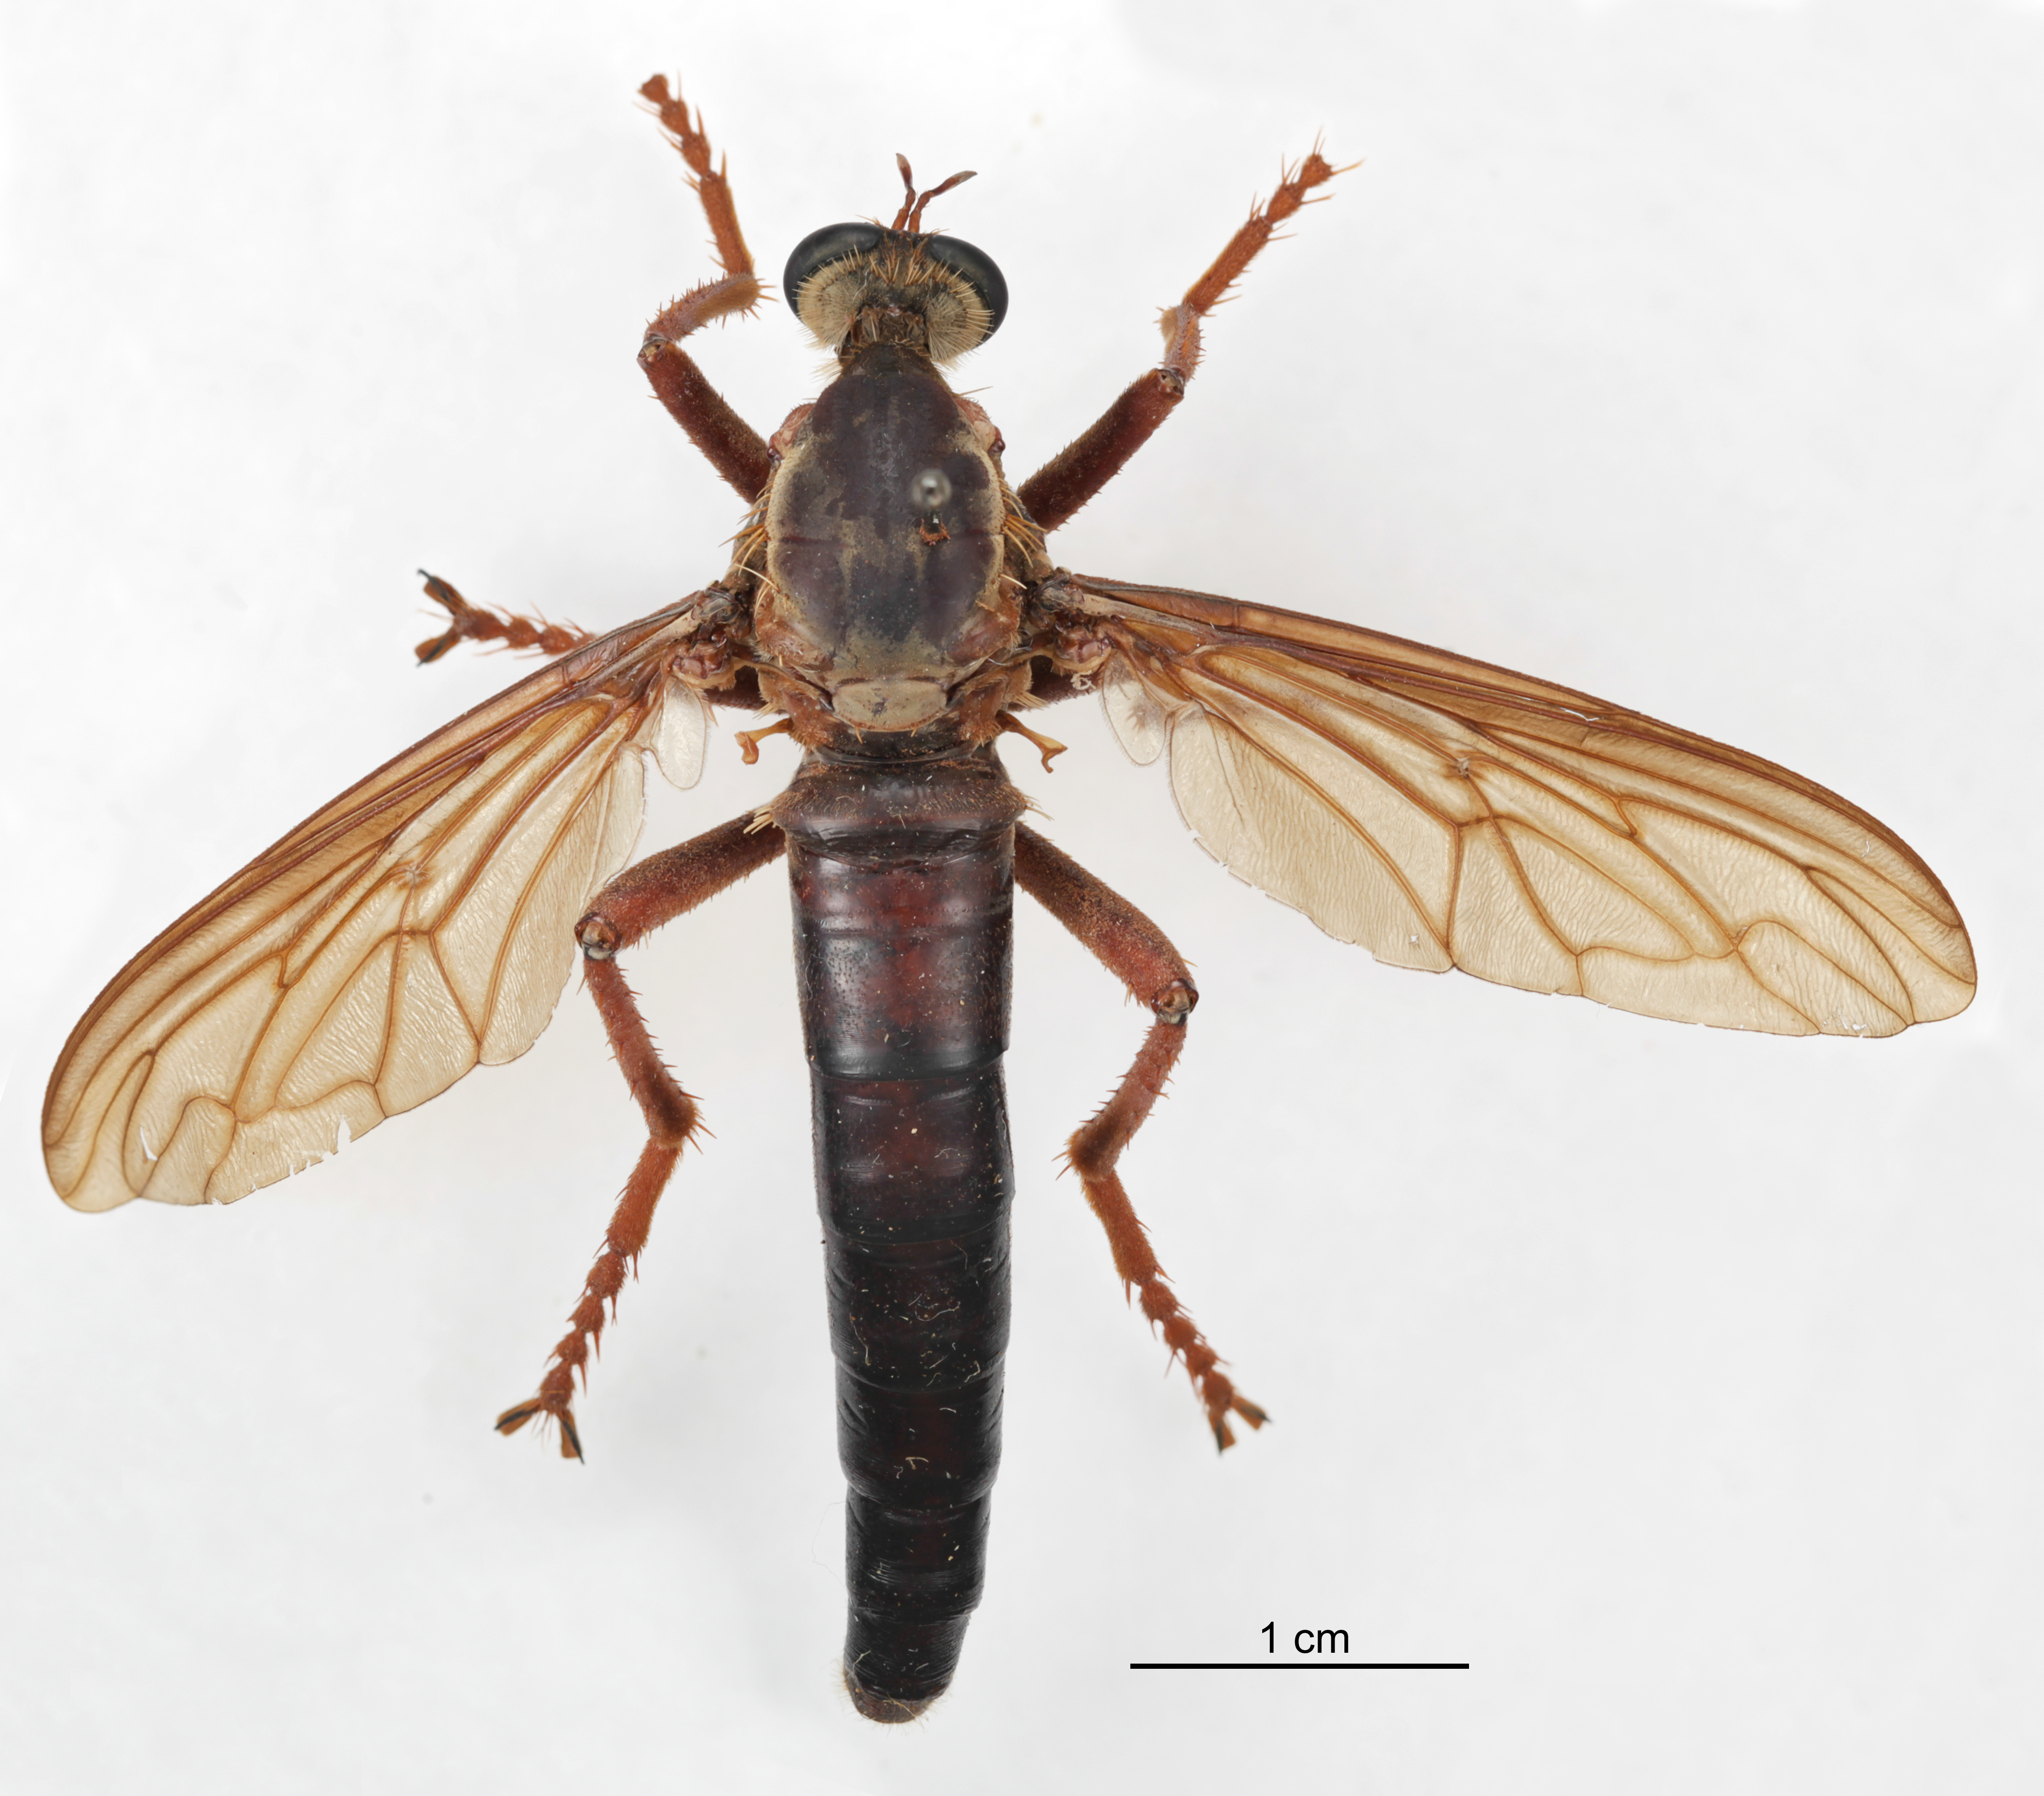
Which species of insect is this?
Microstylum morosum
